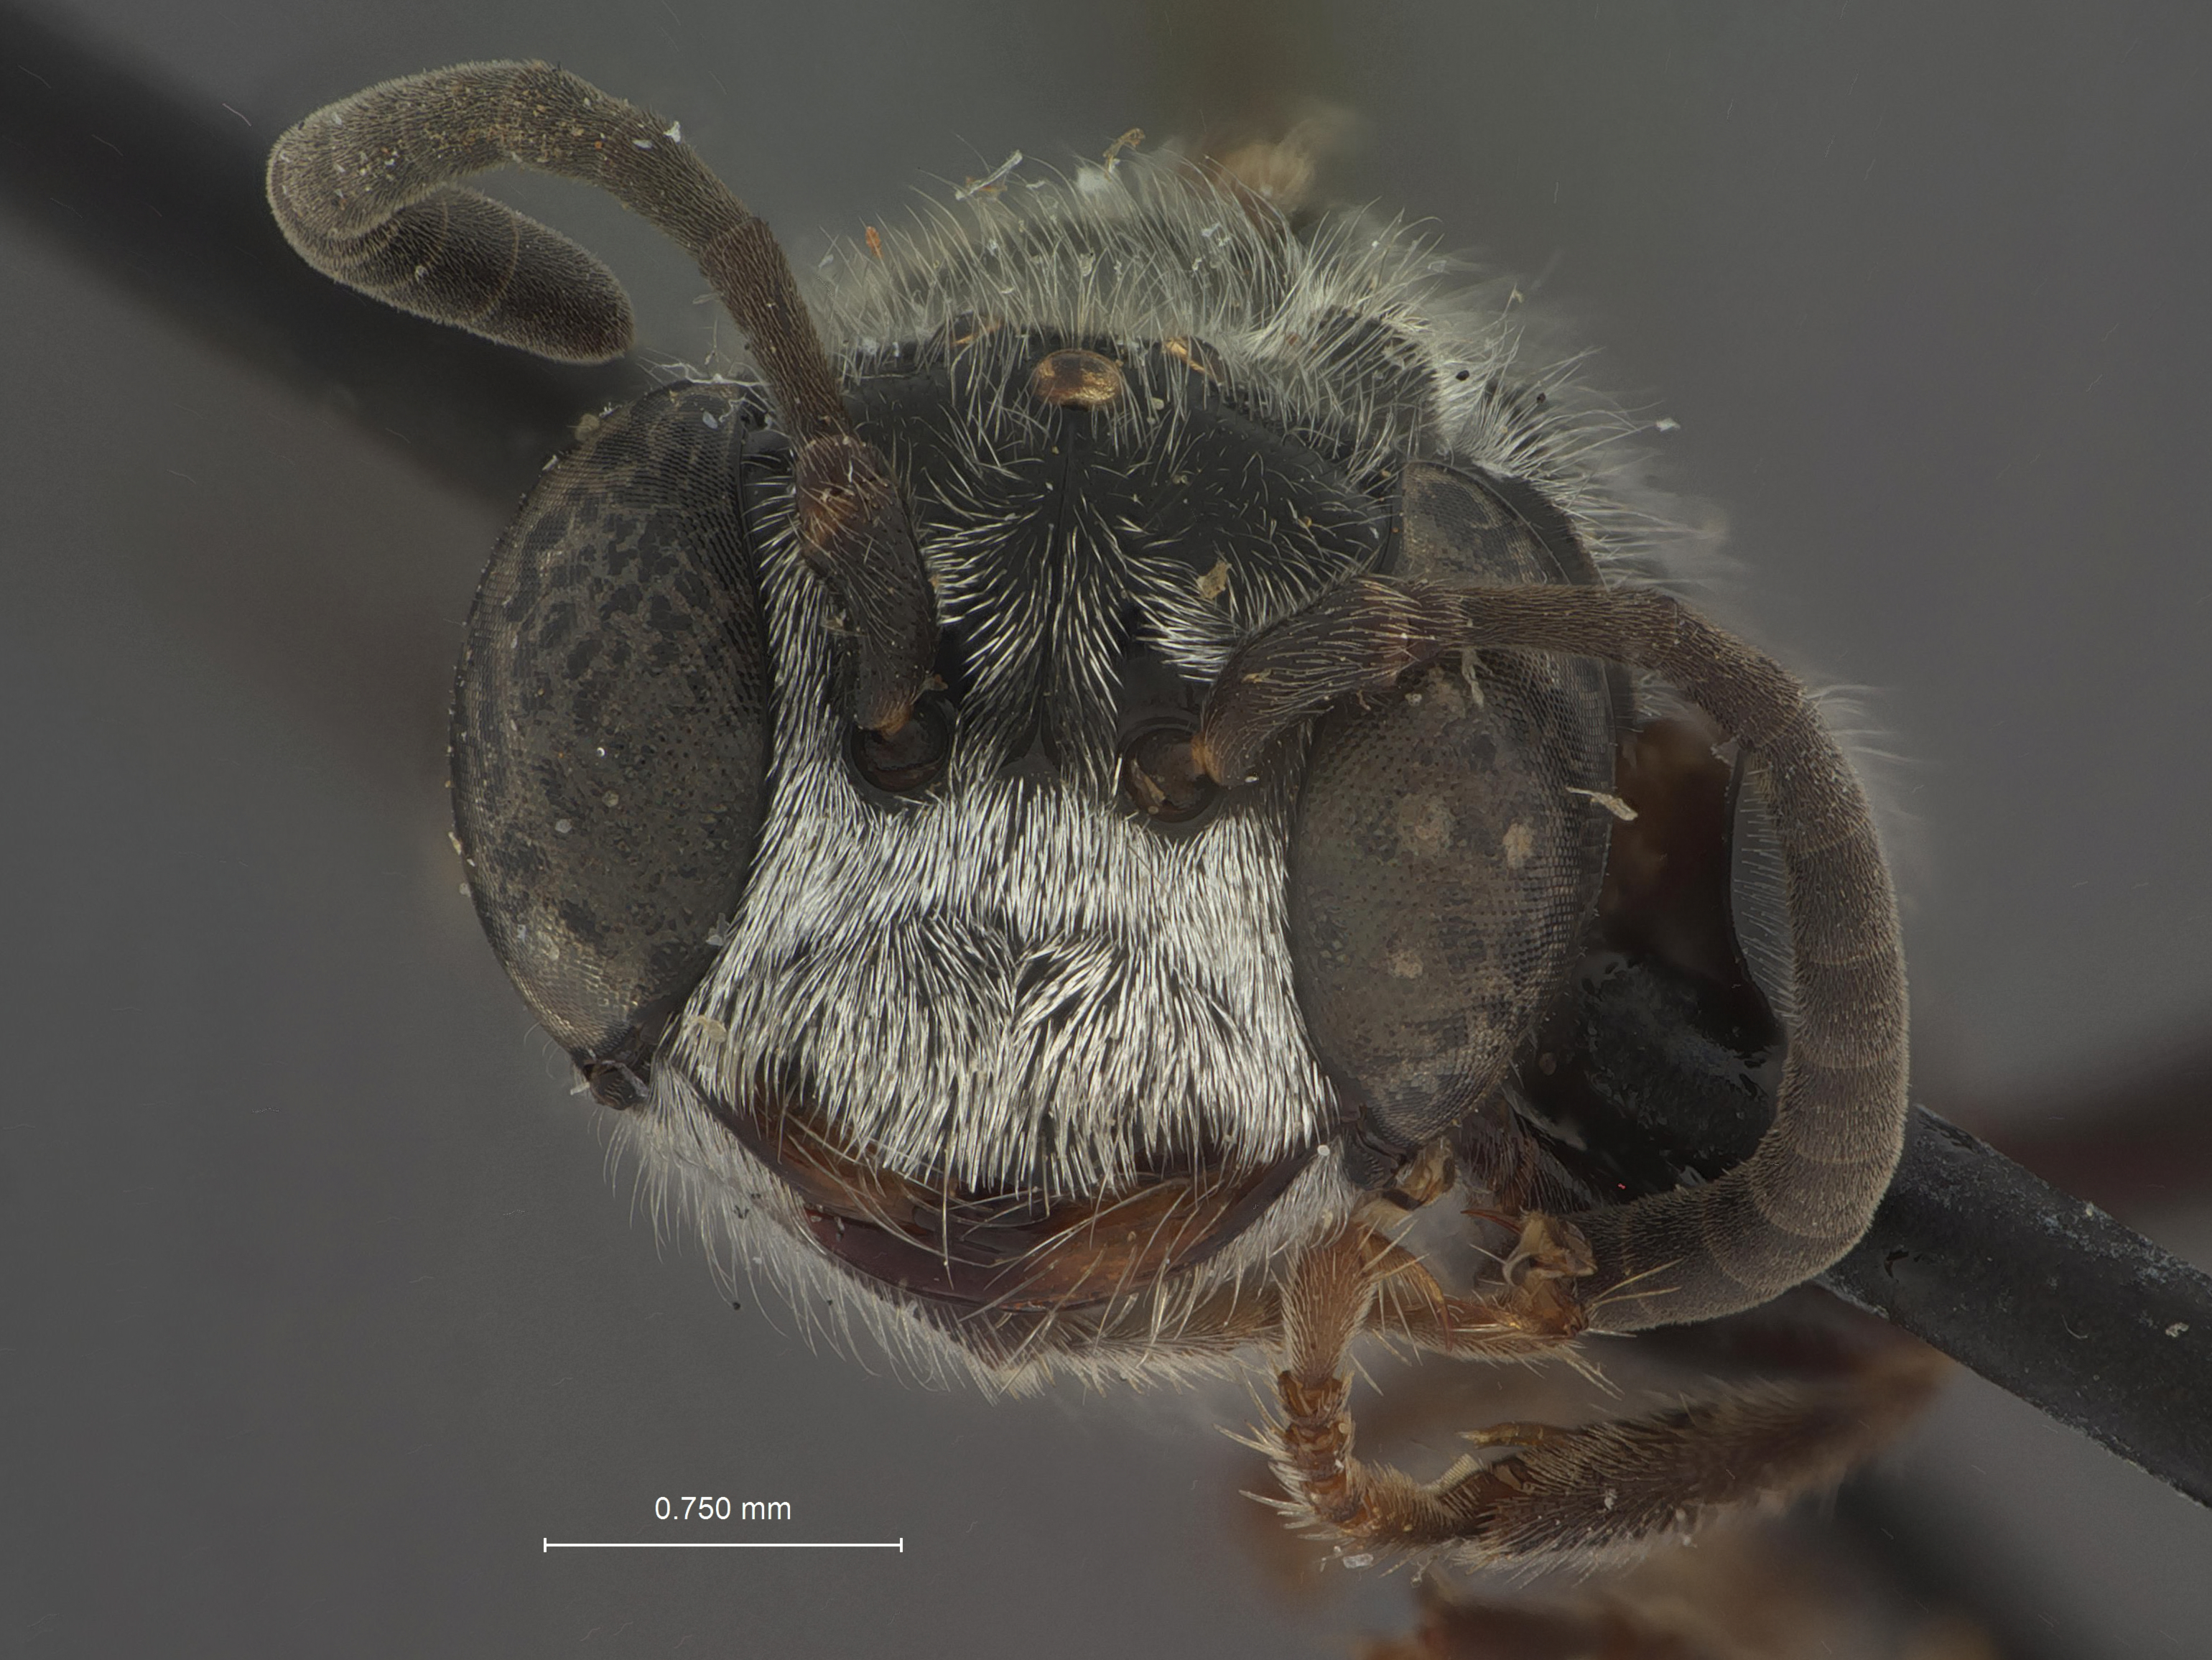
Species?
Psen refractus
